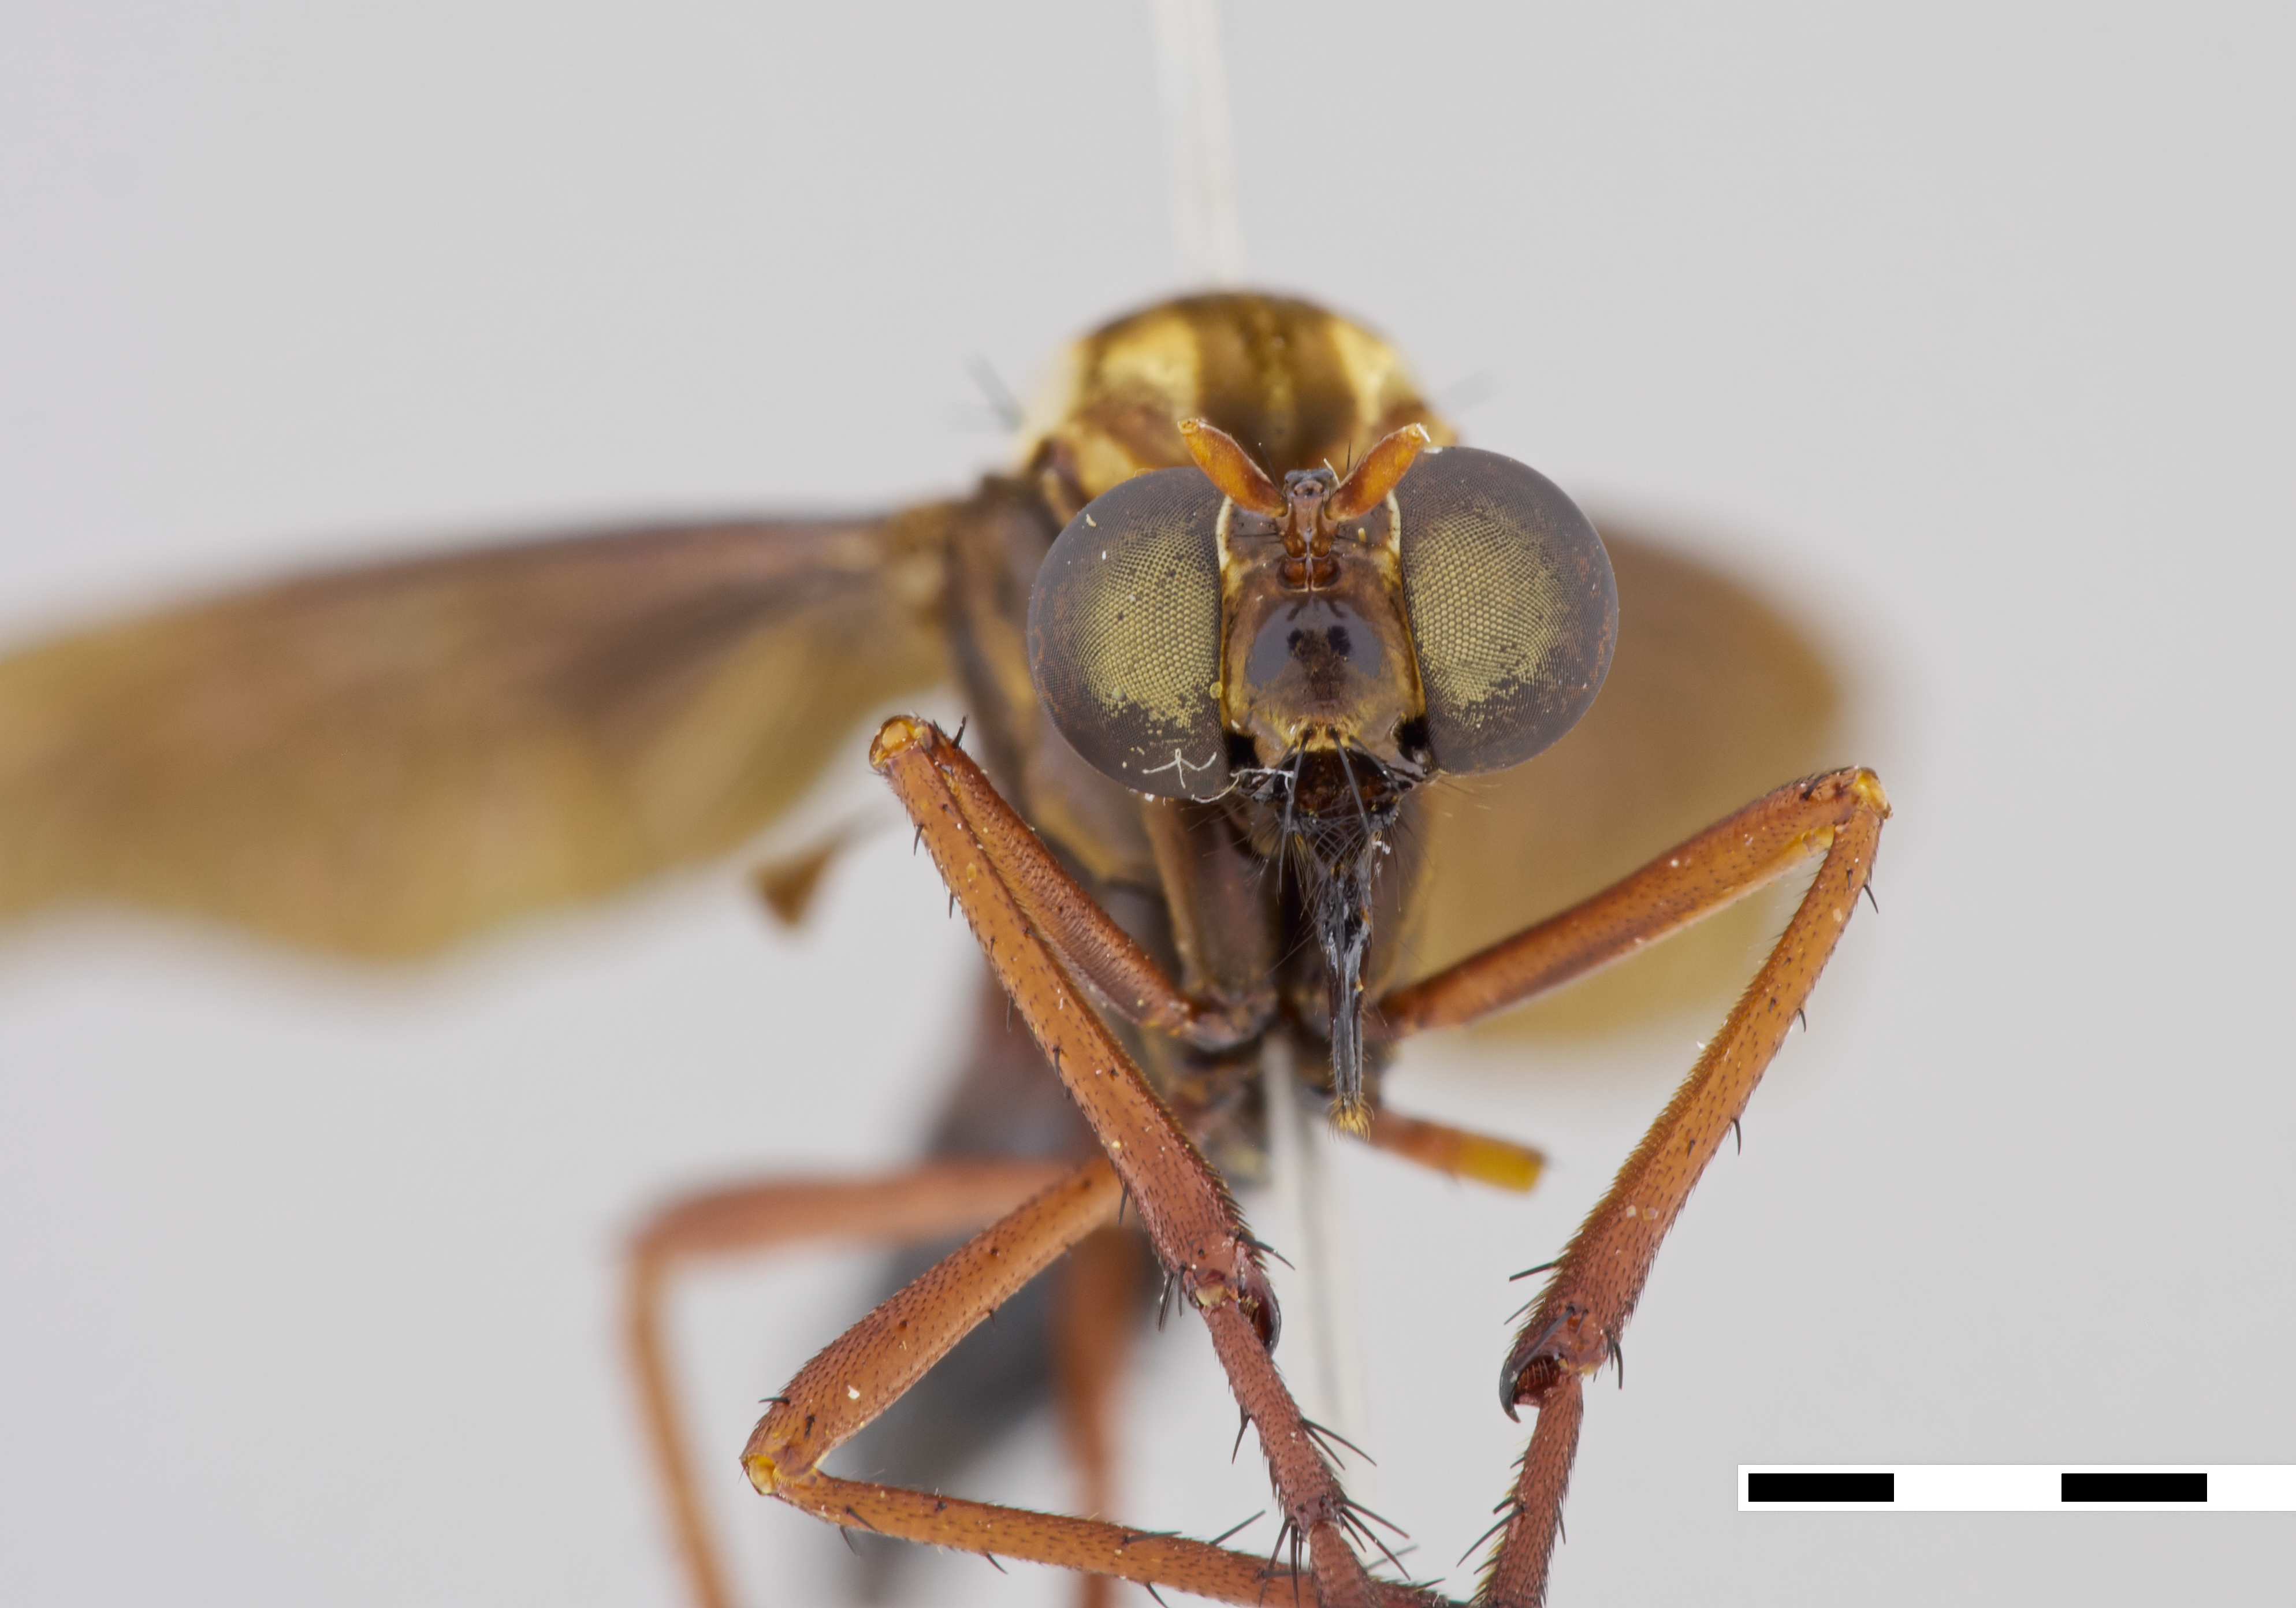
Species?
Pegesimallus aulicus
